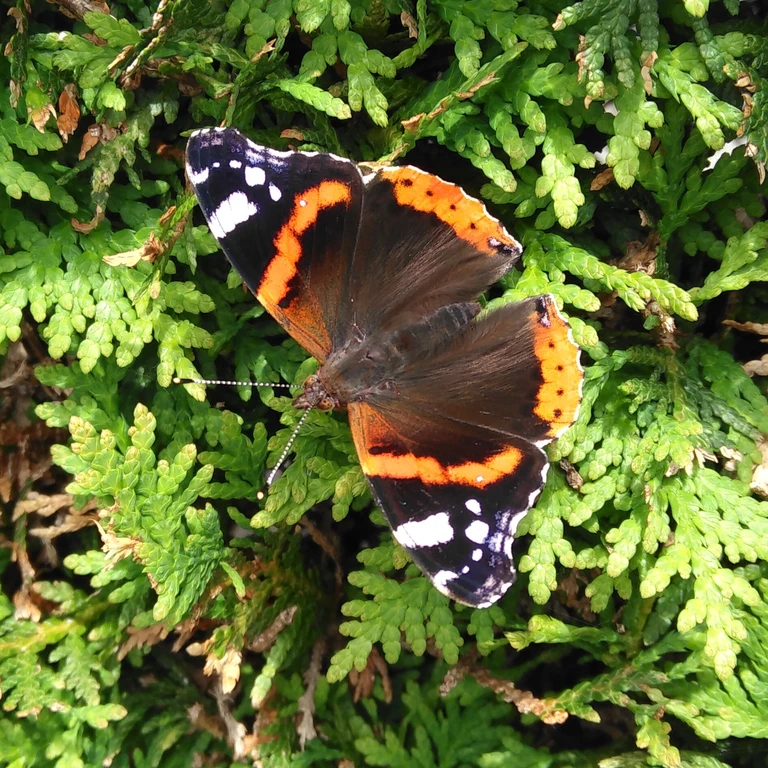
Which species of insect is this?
Vanessa atalanta
